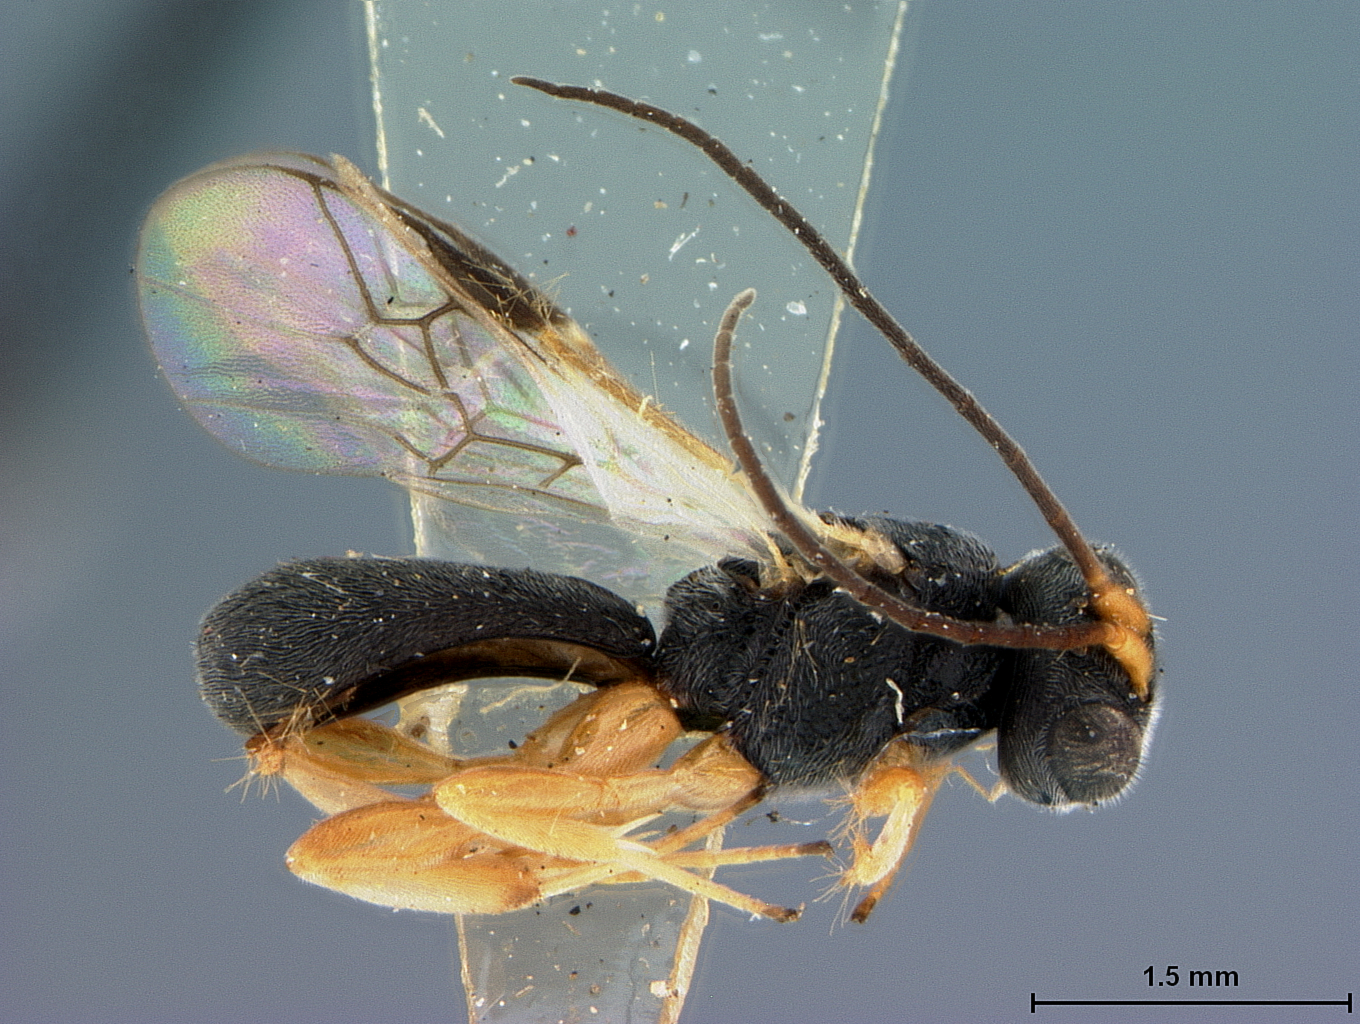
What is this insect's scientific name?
Chelonus dreisbachi
